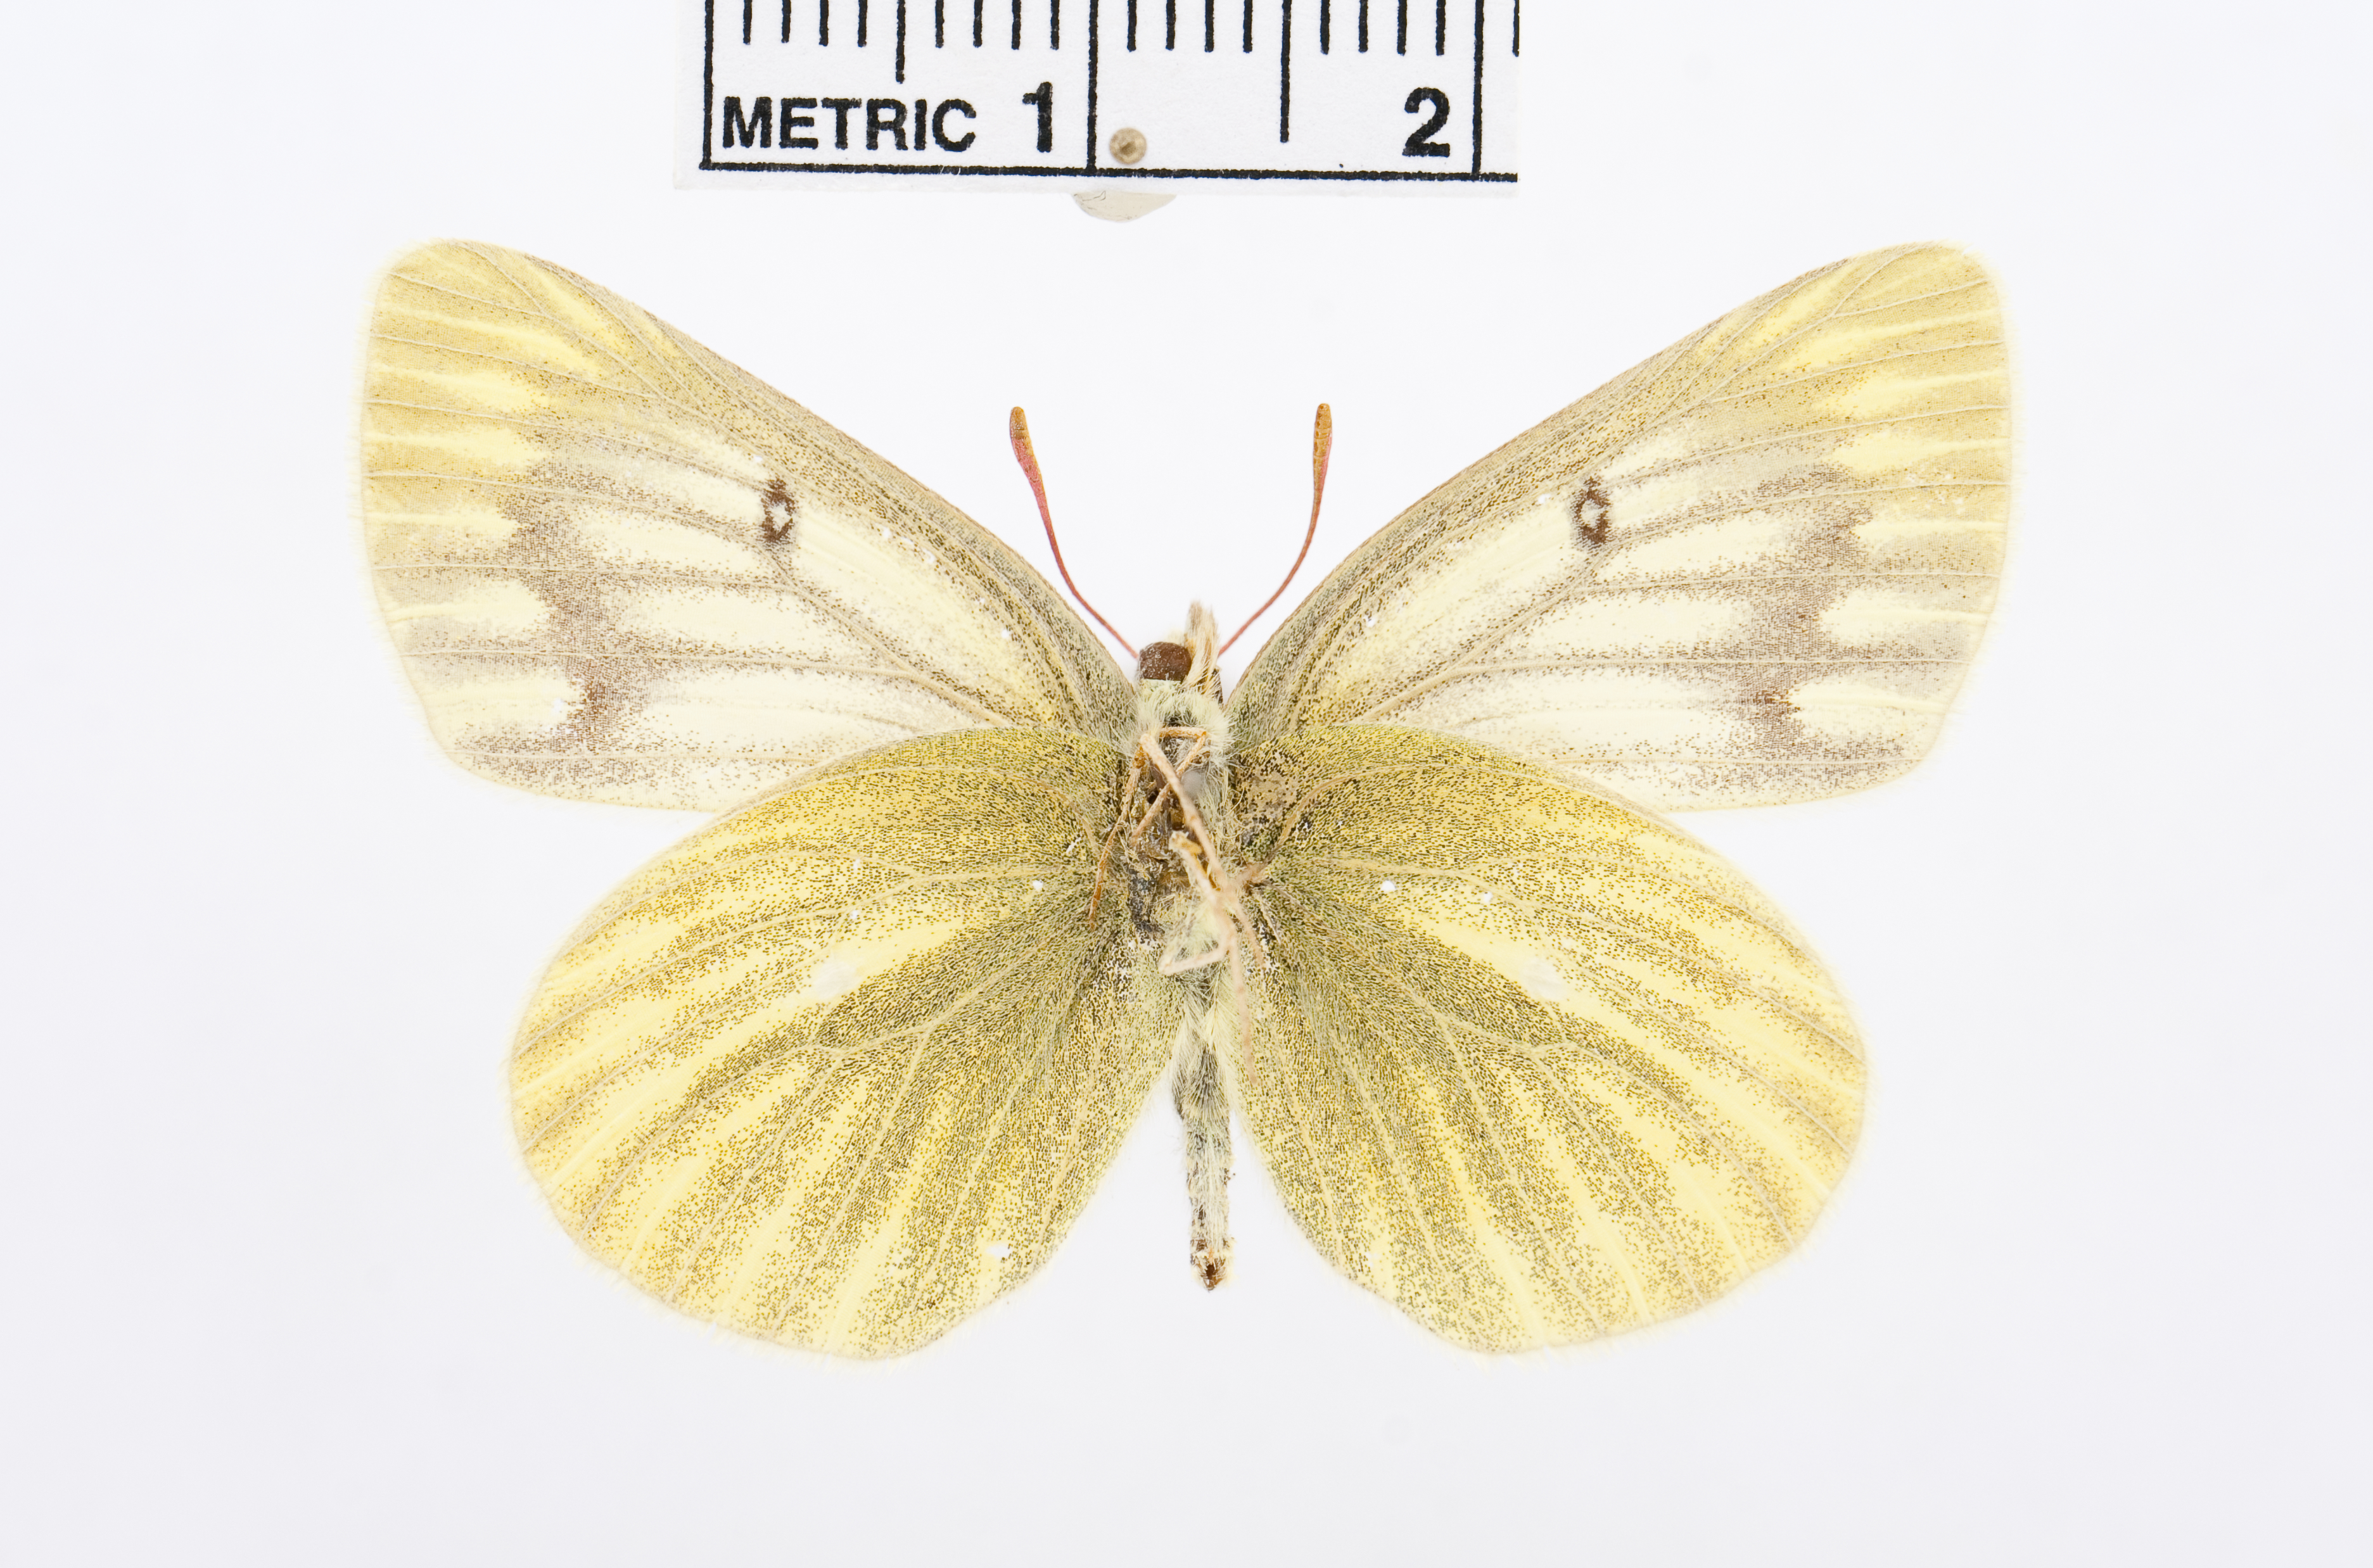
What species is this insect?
Colias sieversi
